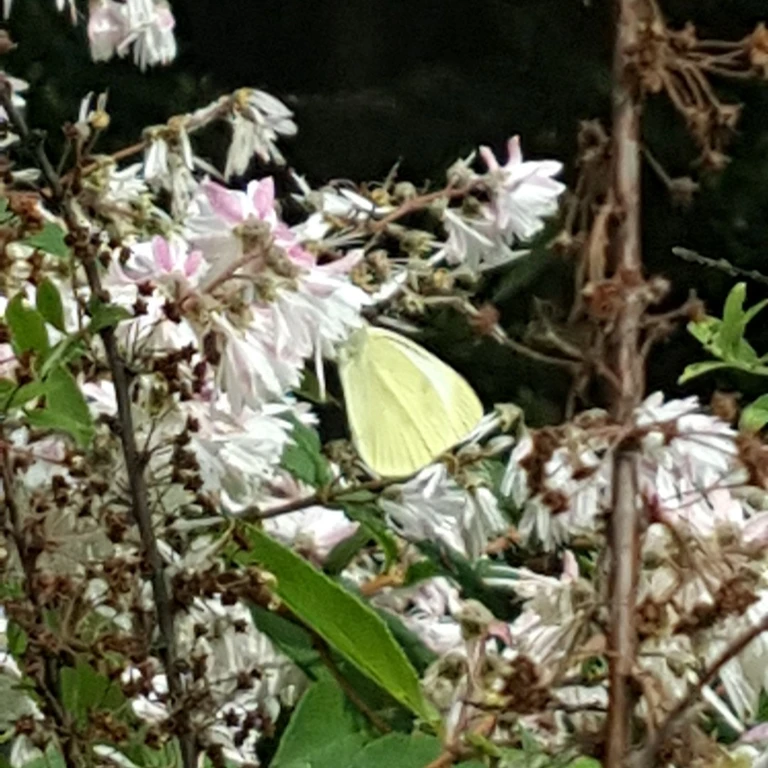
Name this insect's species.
Pieris rapae
